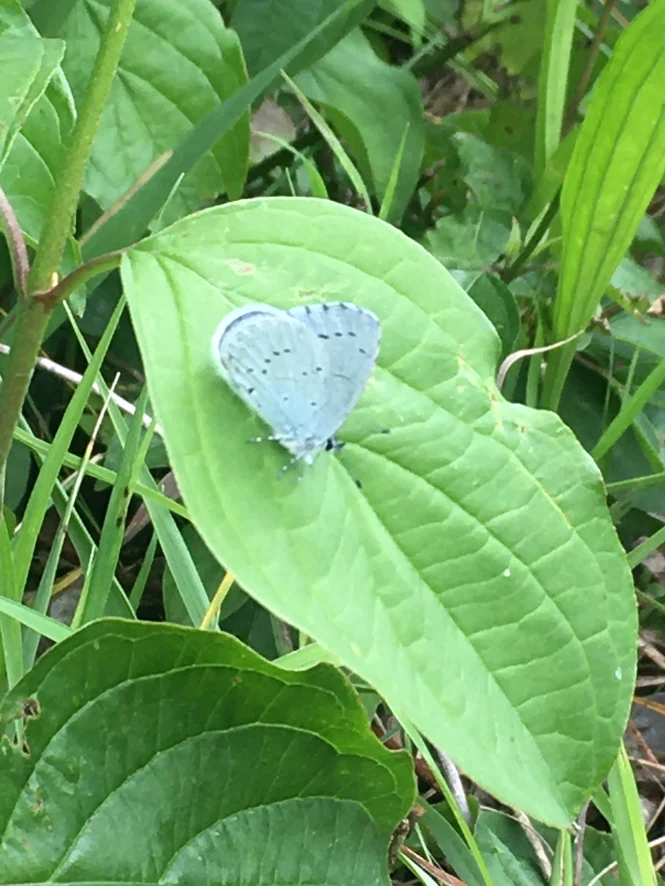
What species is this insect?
Celastrina argiolus
